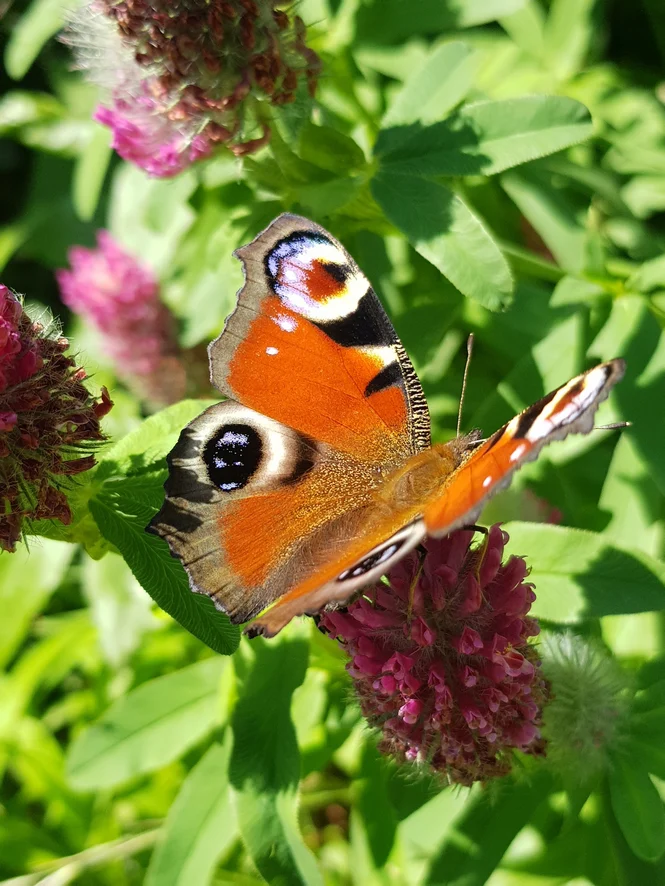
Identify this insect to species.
Aglais io
